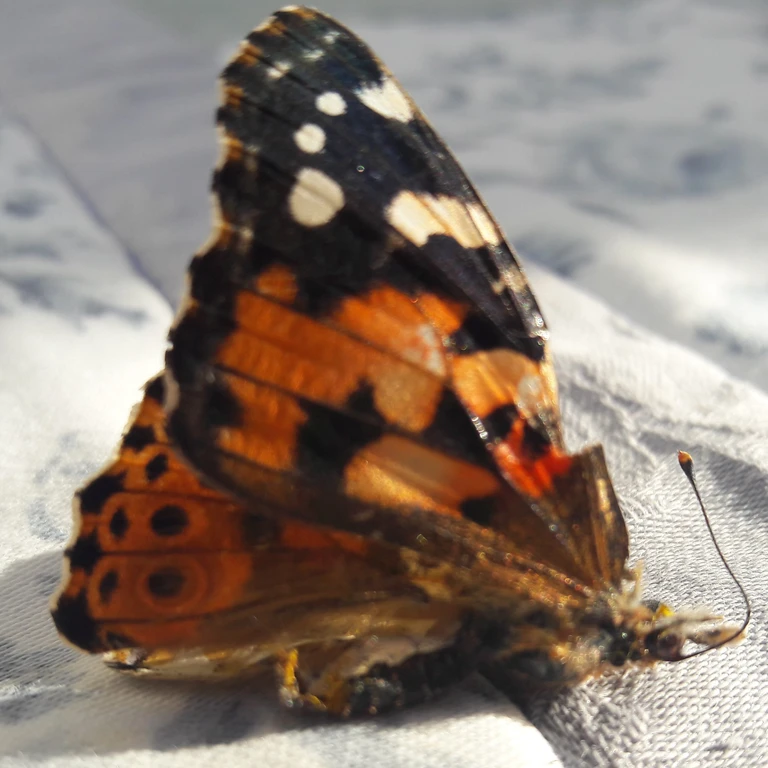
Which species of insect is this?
Vanessa cardui
